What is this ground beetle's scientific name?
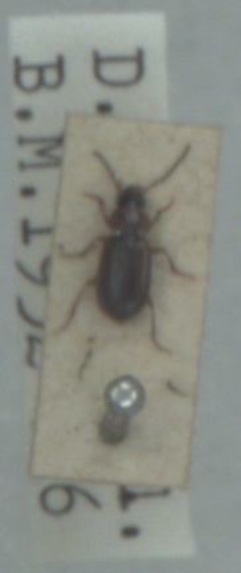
Acupalpus dubius
